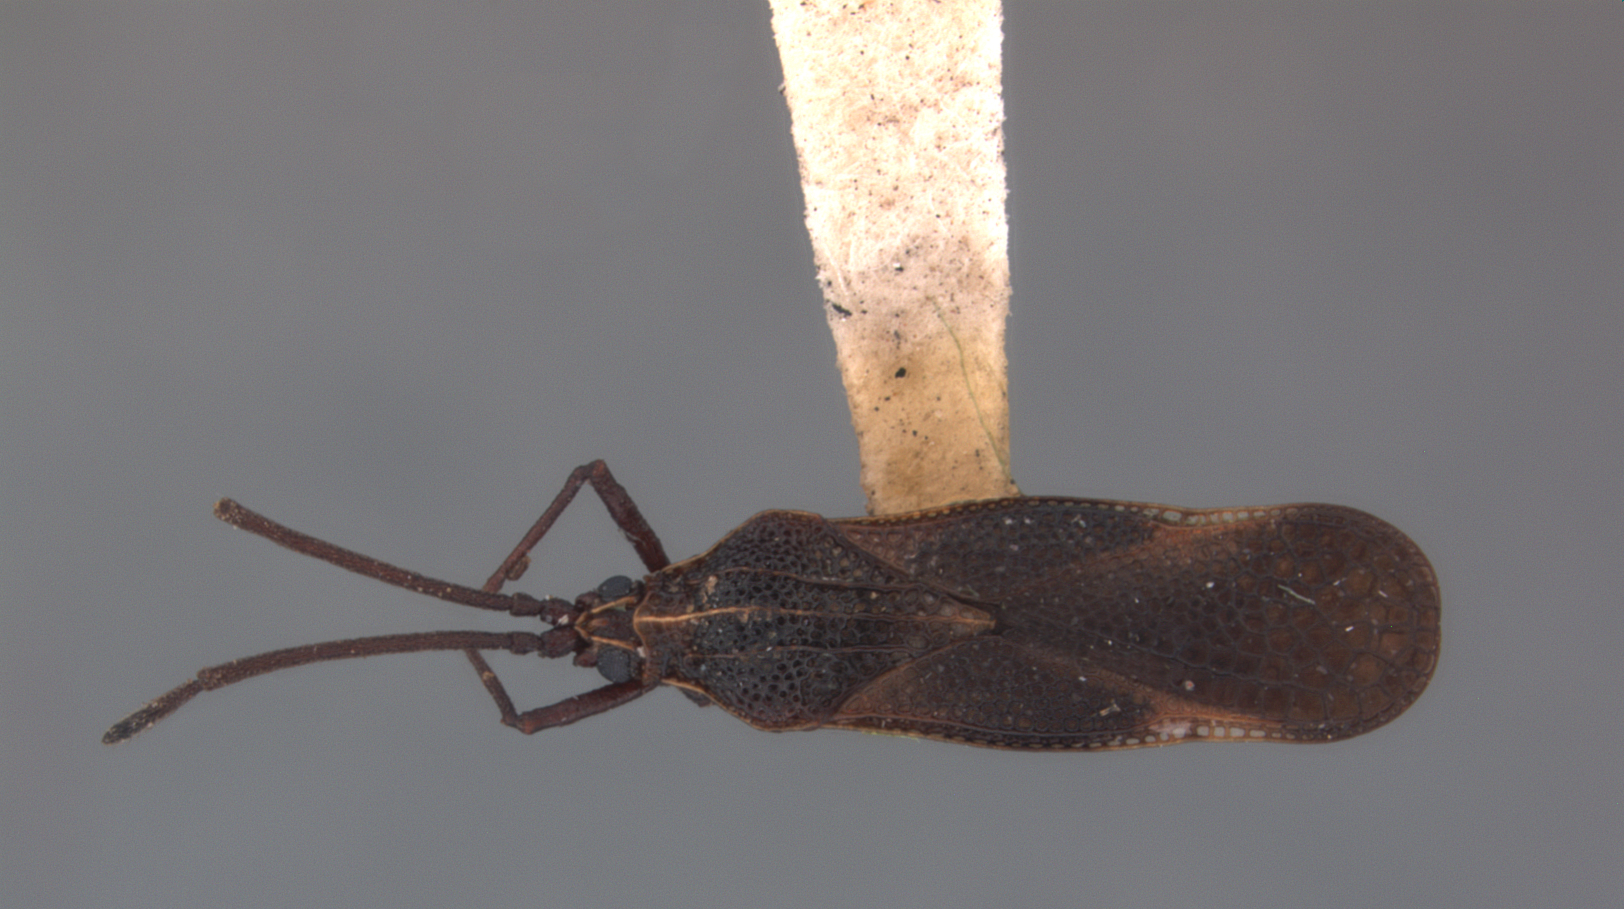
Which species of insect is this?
Teleonemia schildi
